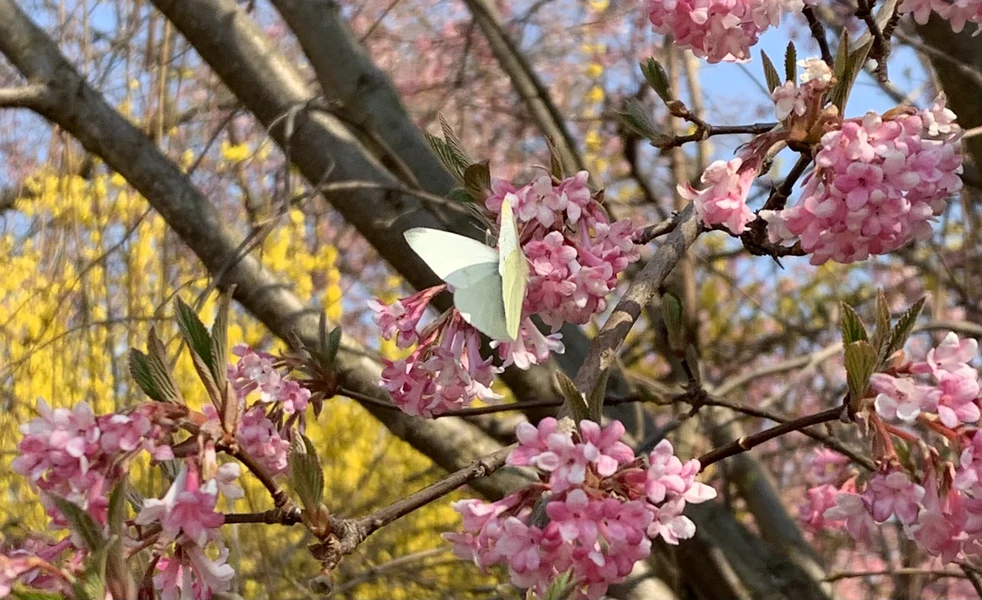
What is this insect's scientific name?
Pieris rapae
